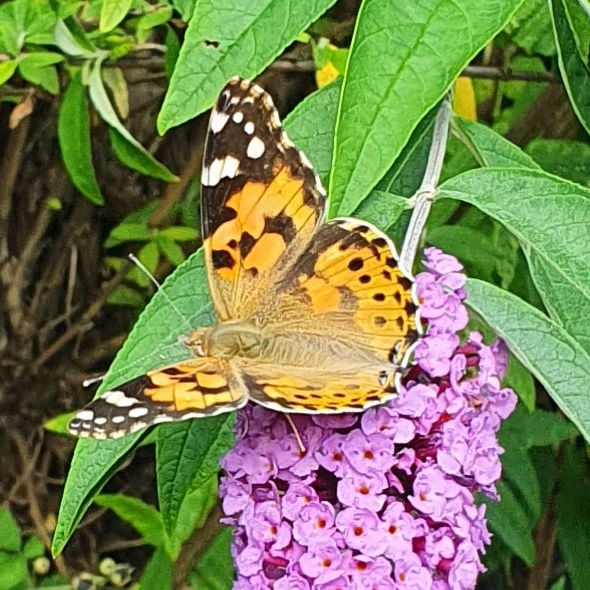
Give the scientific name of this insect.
Vanessa cardui
